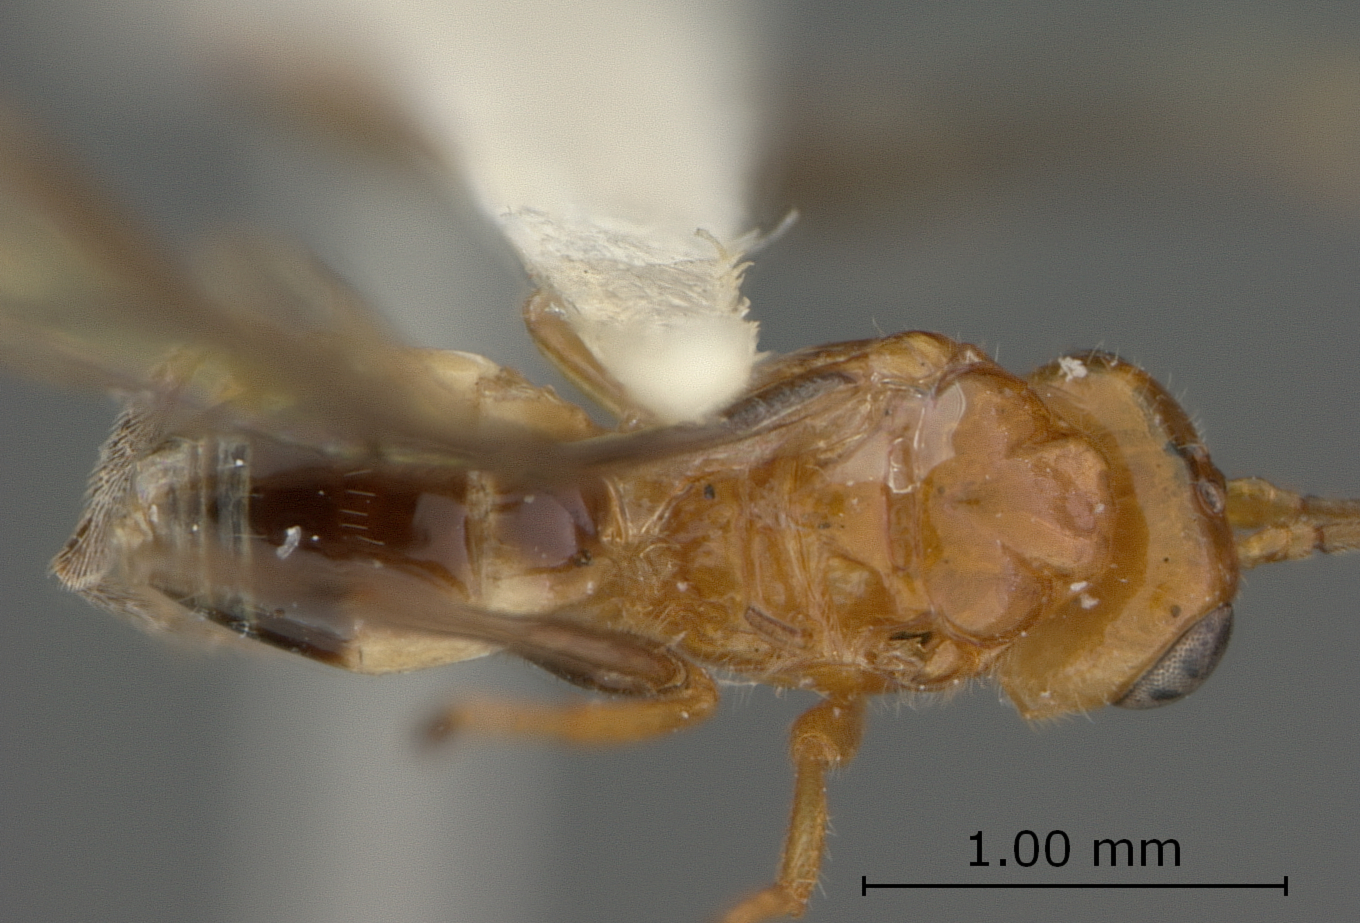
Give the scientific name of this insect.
Biosteres acidusae
